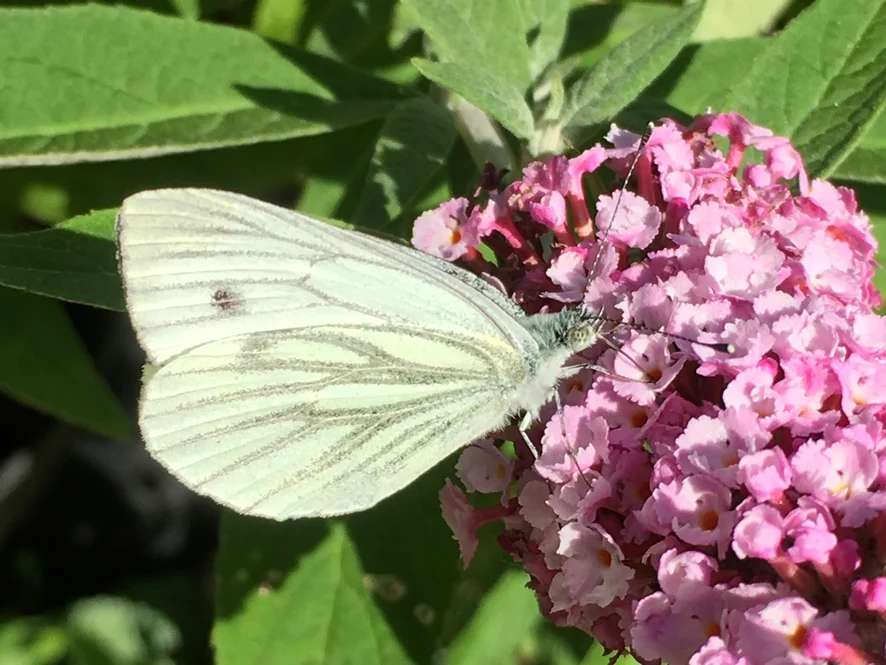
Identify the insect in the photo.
Pieris napi
